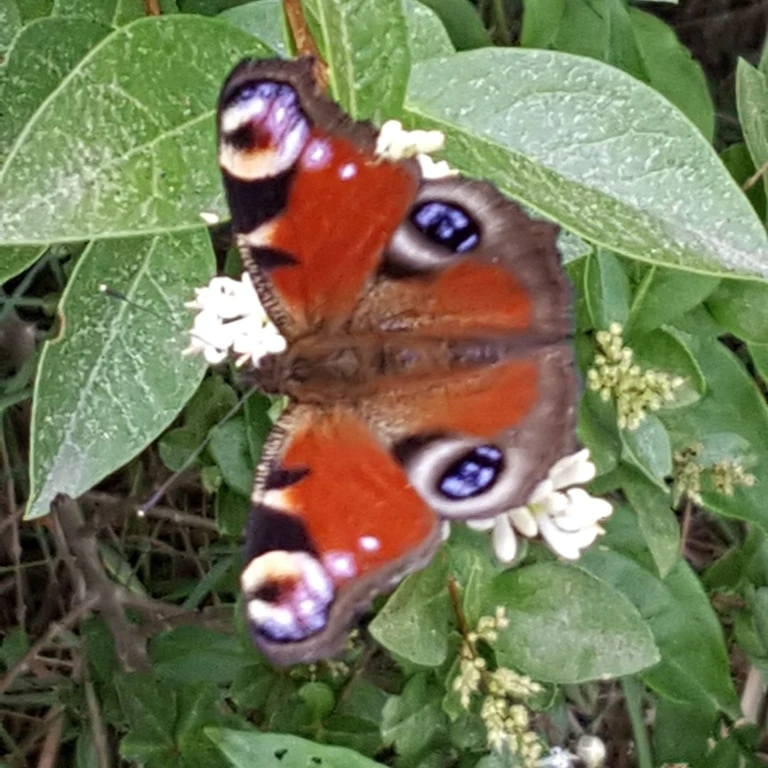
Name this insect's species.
Aglais io
